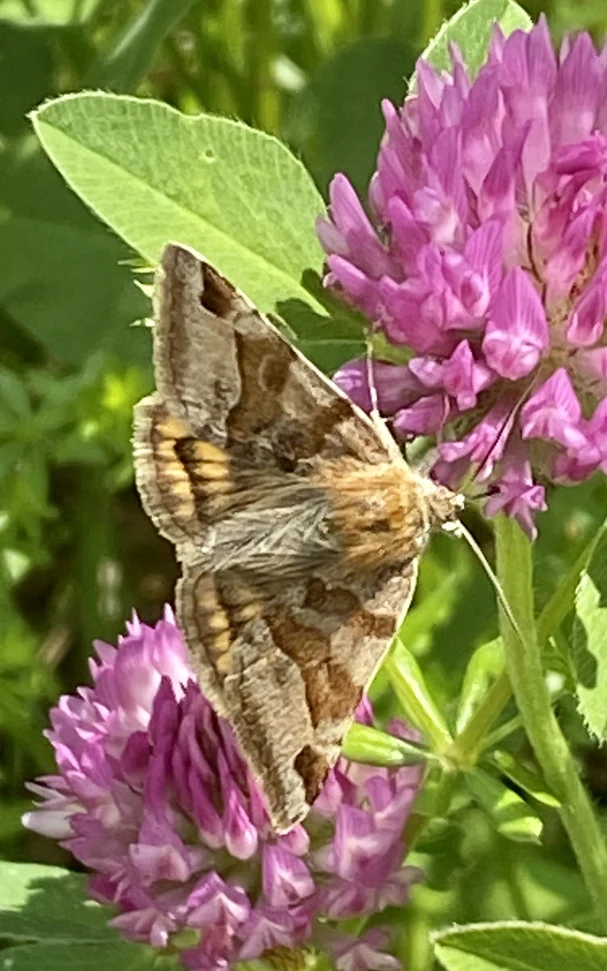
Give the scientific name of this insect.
Euclidia glyphica
